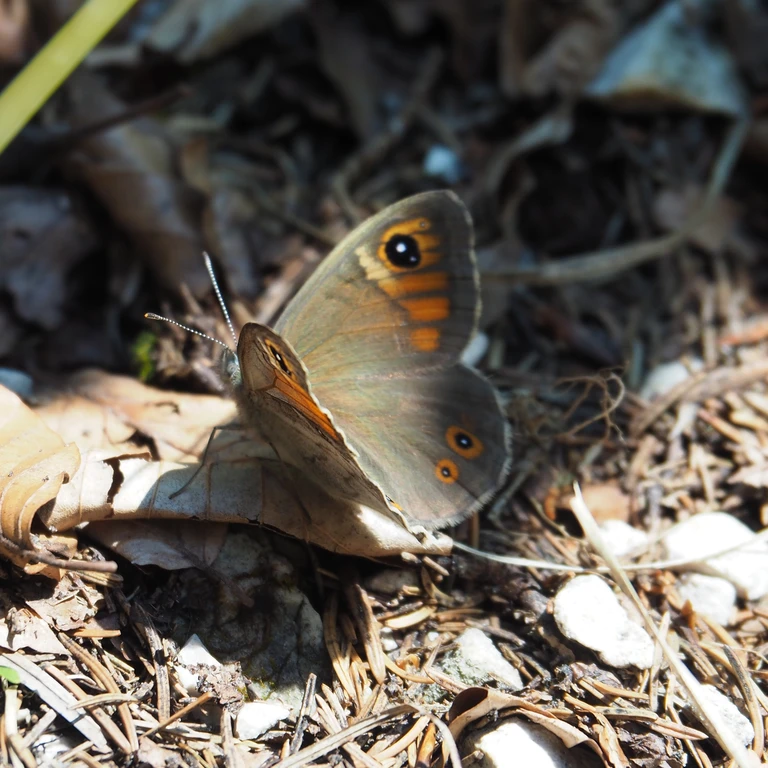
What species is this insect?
Lasiommata maera (also Pararge maera)
